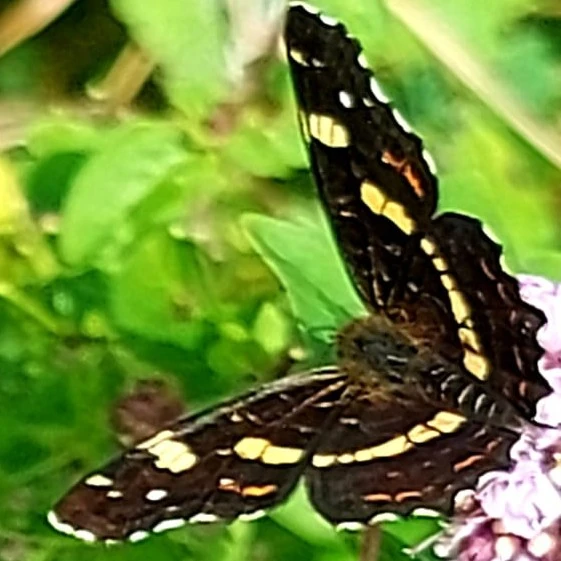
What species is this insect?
Araschnia levana
